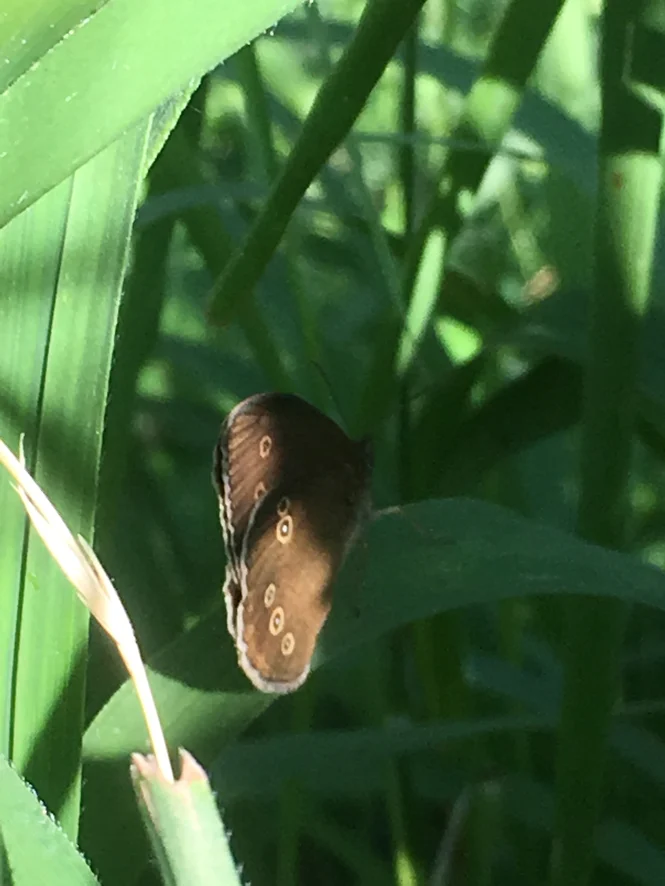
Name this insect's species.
Aphantopus hyperantus
